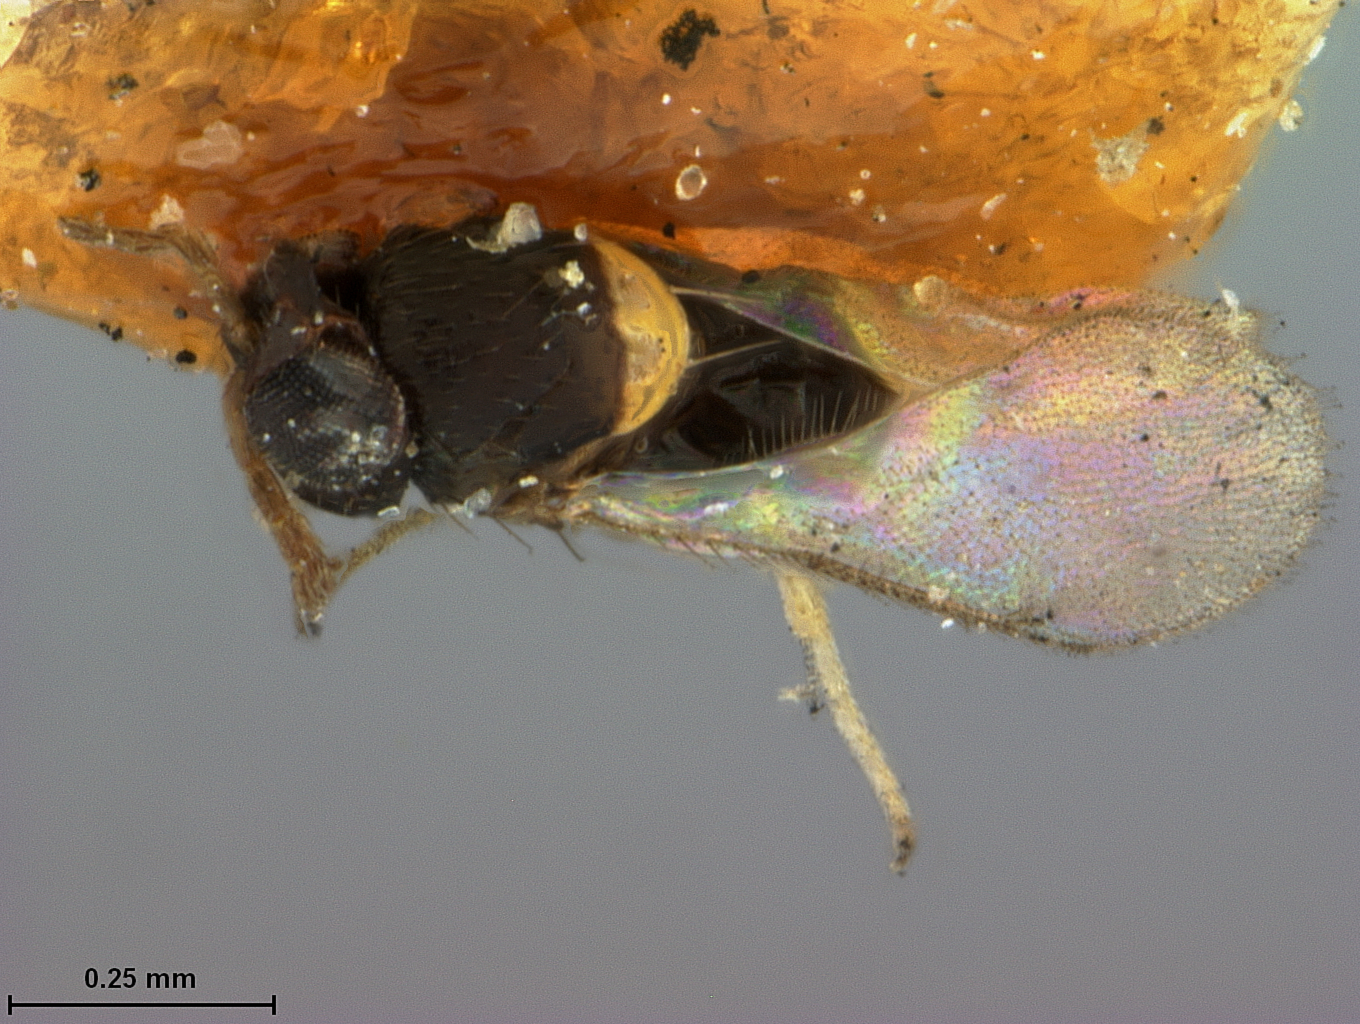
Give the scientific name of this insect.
Coccophagus flavoscutellum
